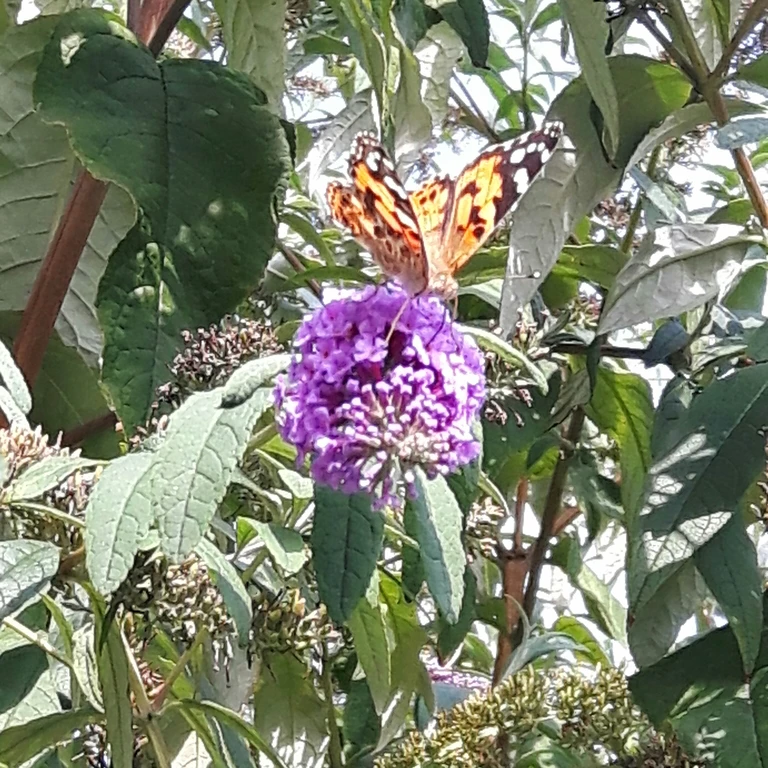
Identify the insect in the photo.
Vanessa cardui
